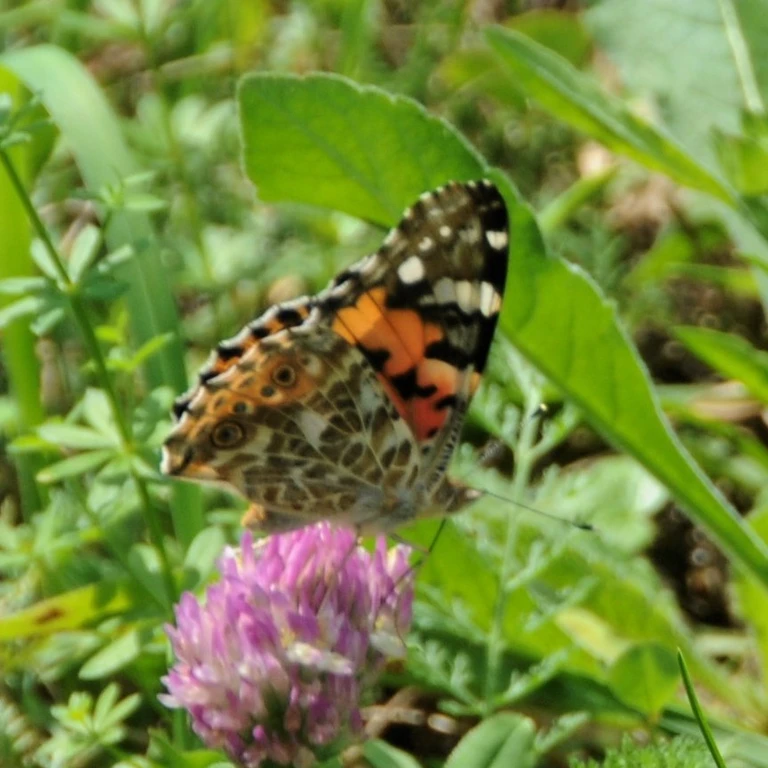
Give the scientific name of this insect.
Vanessa cardui
